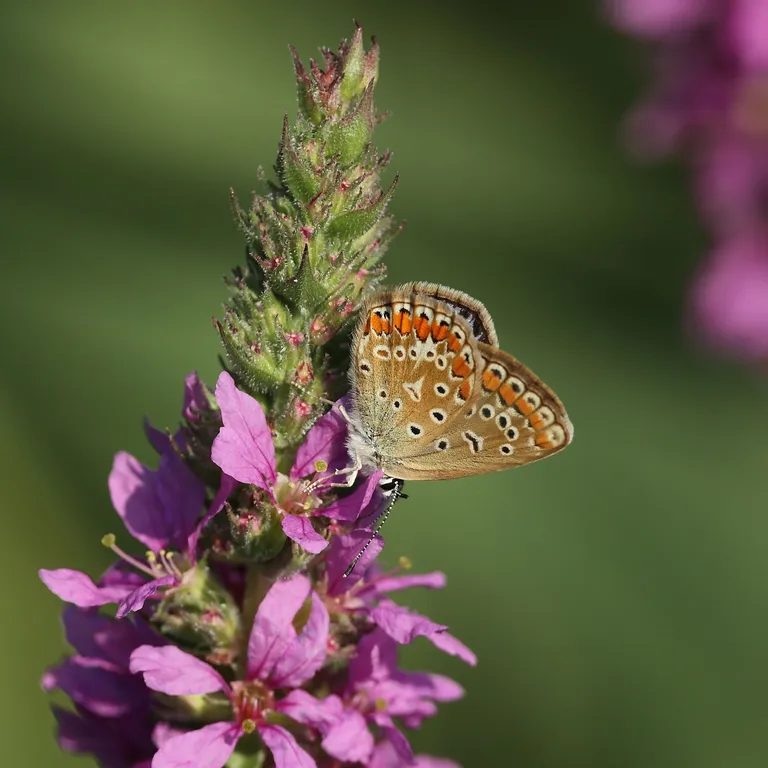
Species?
Polyommatus icarus
